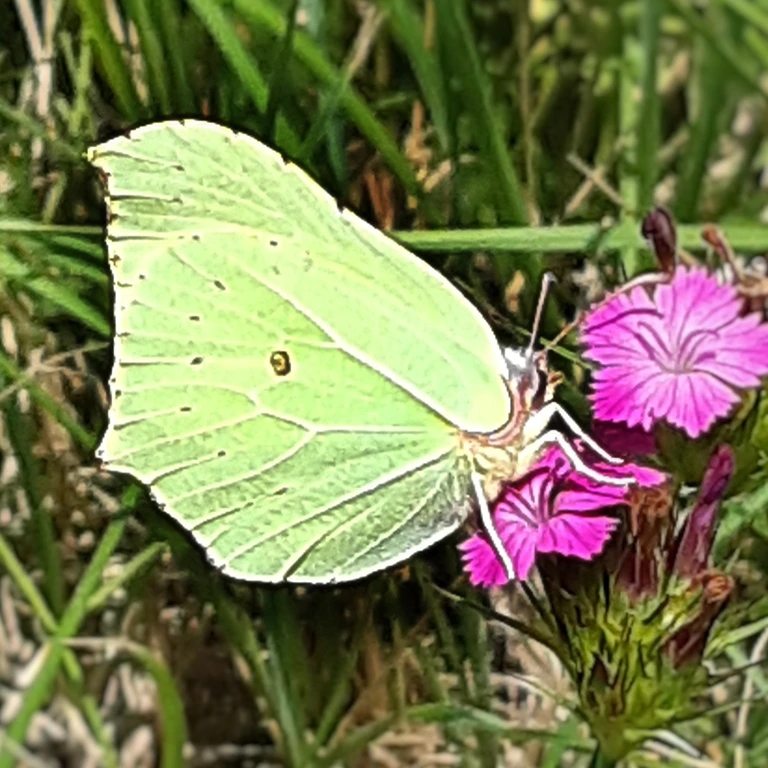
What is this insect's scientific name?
Gonepteryx rhamni
